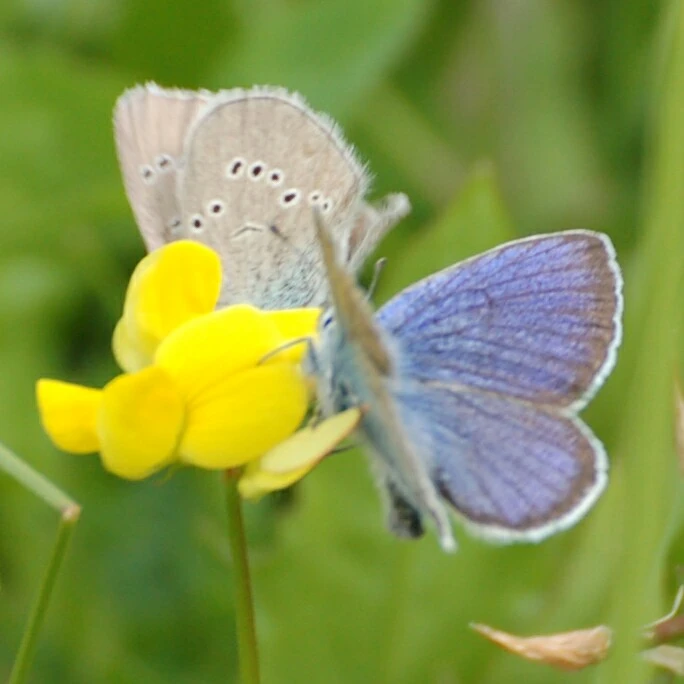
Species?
Cyaniris semiargus
